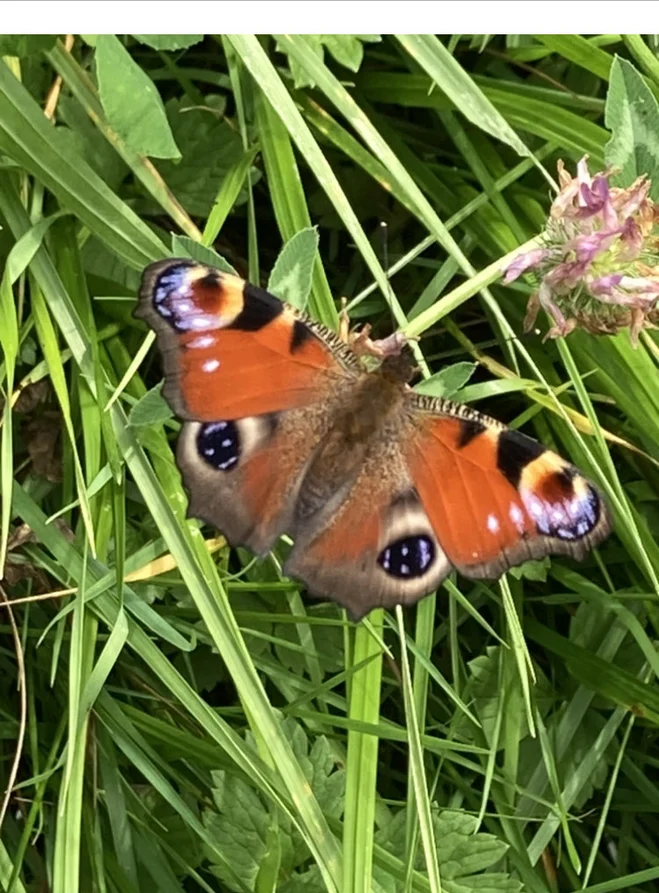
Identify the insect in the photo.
Aglais io
